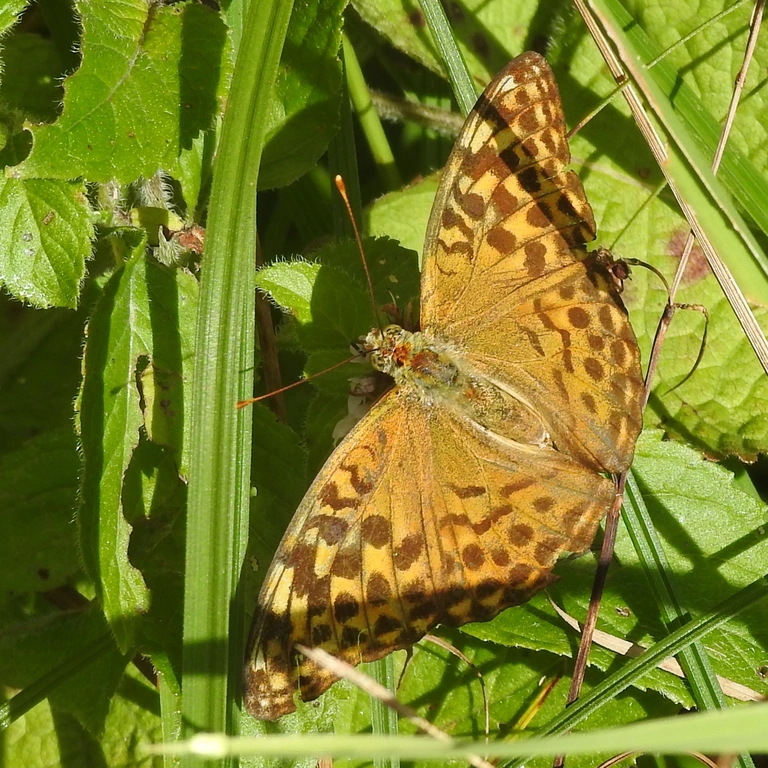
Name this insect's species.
Argynnis paphia
